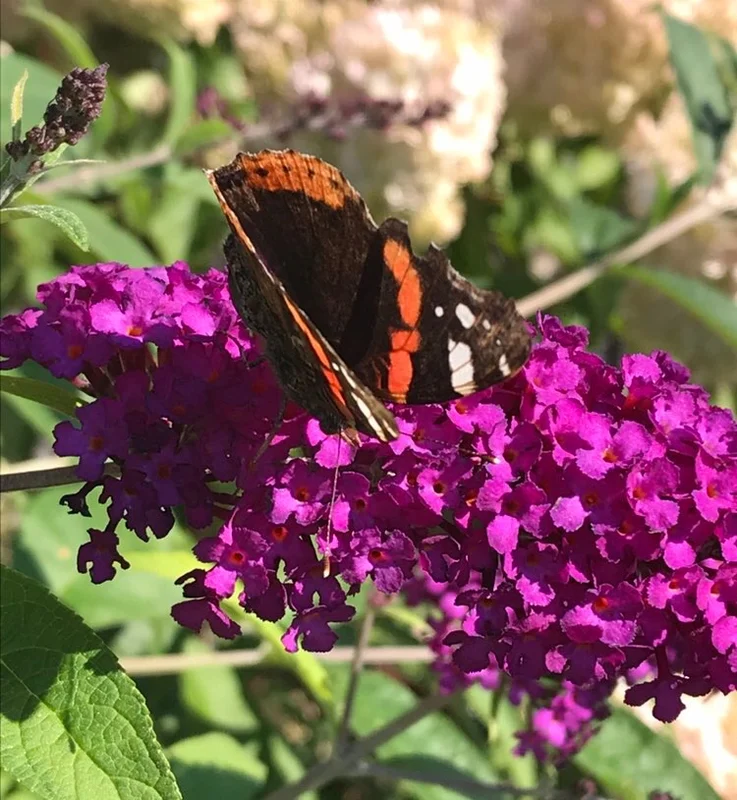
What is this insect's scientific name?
Vanessa atalanta
